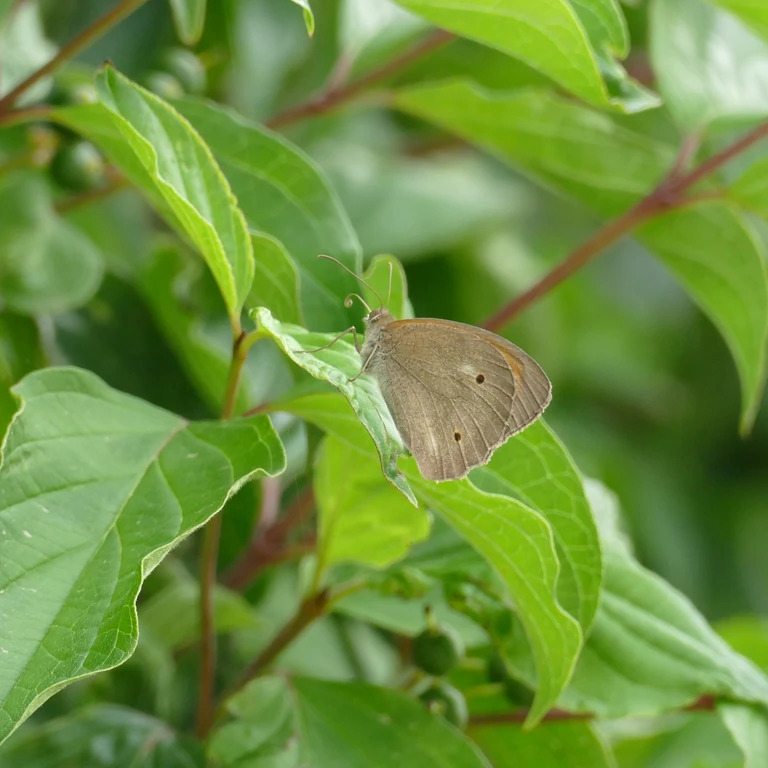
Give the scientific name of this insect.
Maniola jurtina
